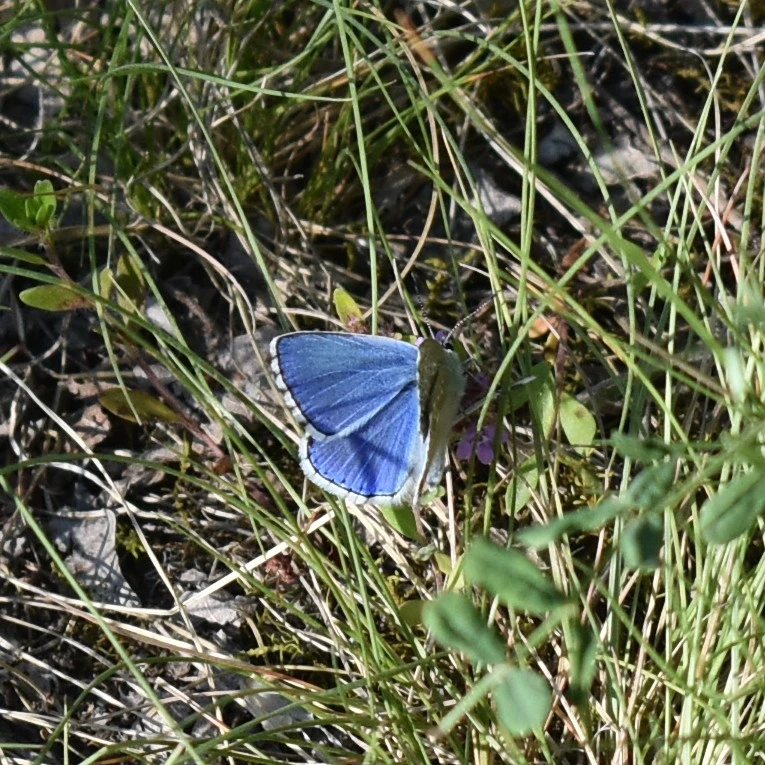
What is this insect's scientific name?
Lysandra bellargus
